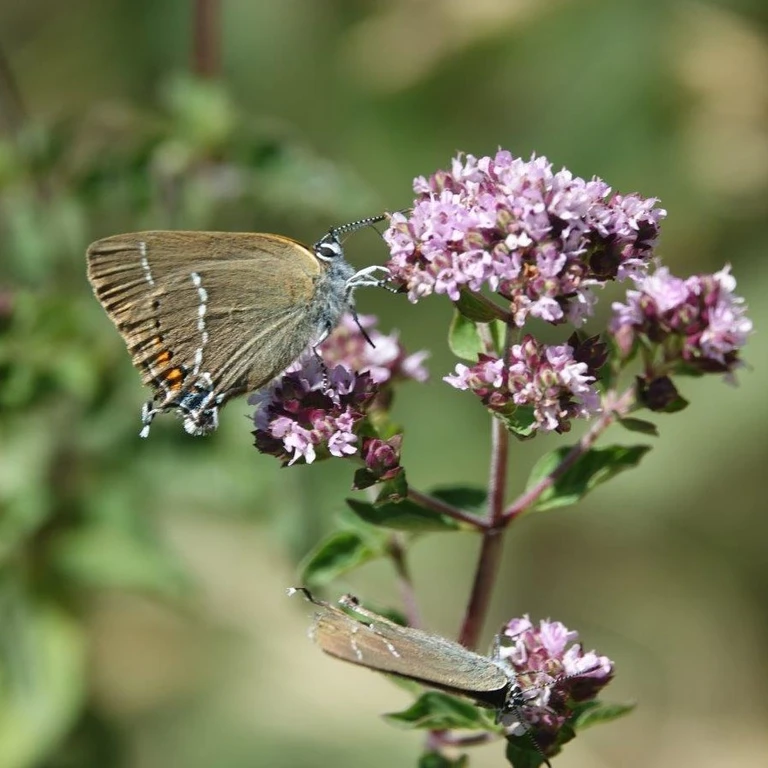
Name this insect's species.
Satyrium spini (also Tuttiola spini)
